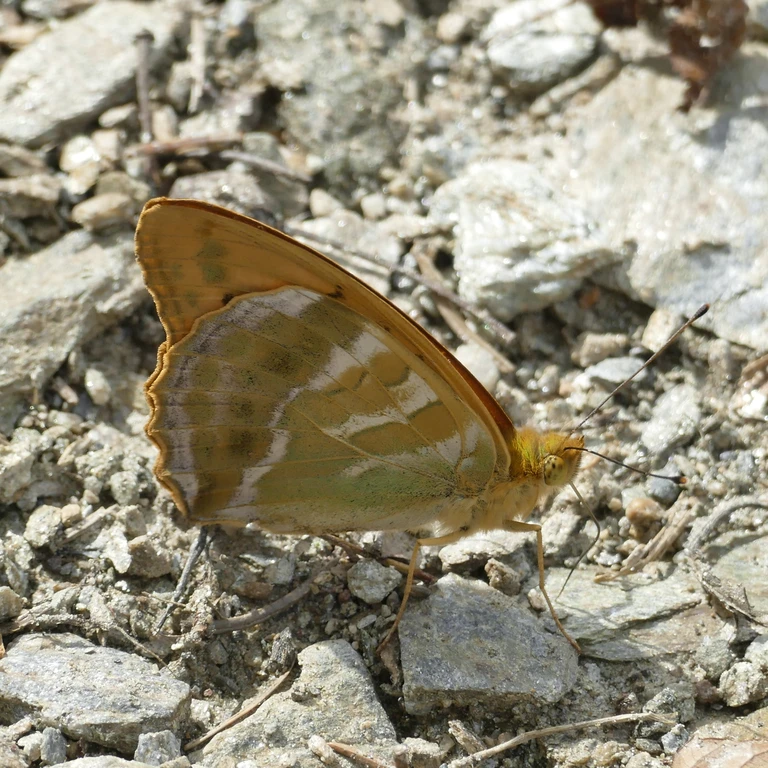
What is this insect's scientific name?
Argynnis paphia
